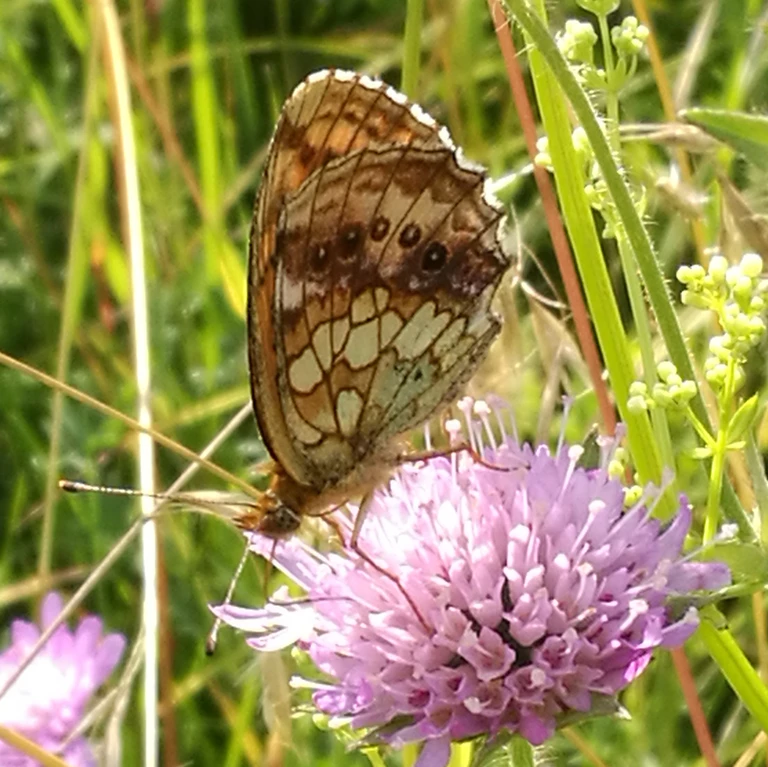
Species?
Brenthis ino
